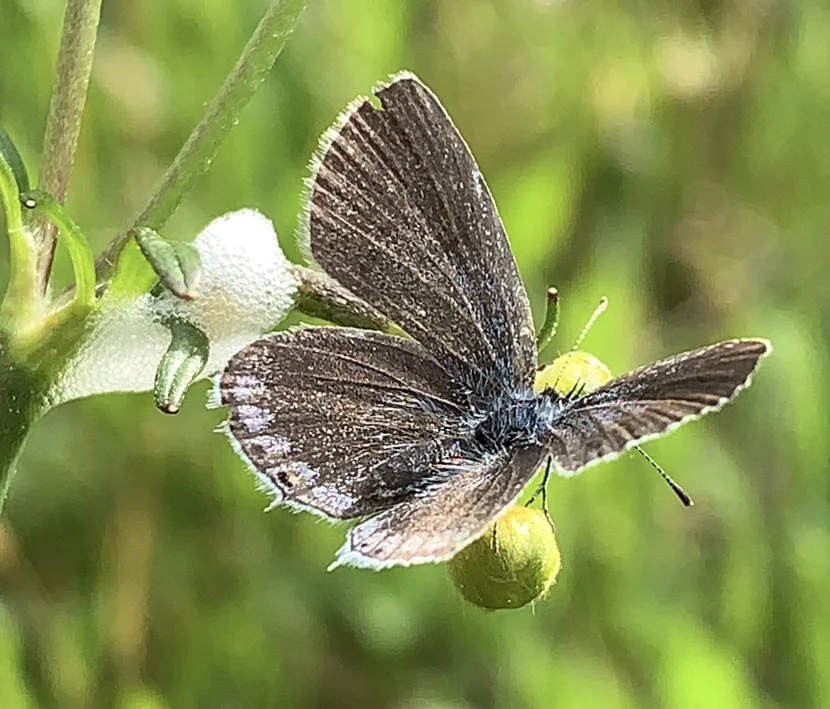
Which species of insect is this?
Cupido argiades (also Elkalyce argiades)
